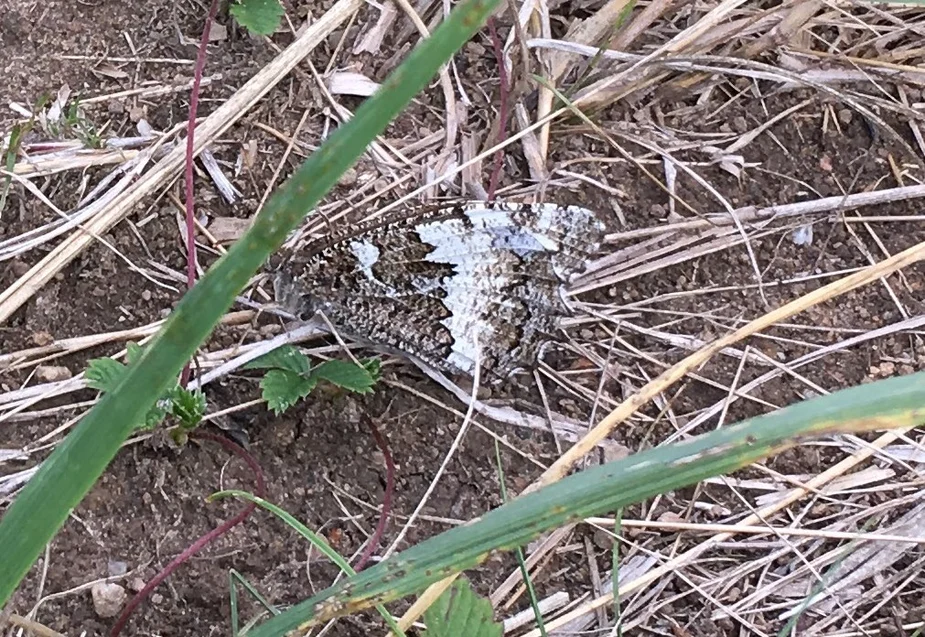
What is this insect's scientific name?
Brintesia circe
